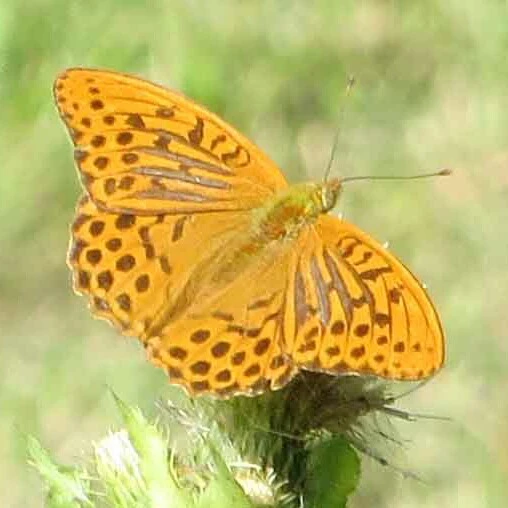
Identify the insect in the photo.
Argynnis paphia
